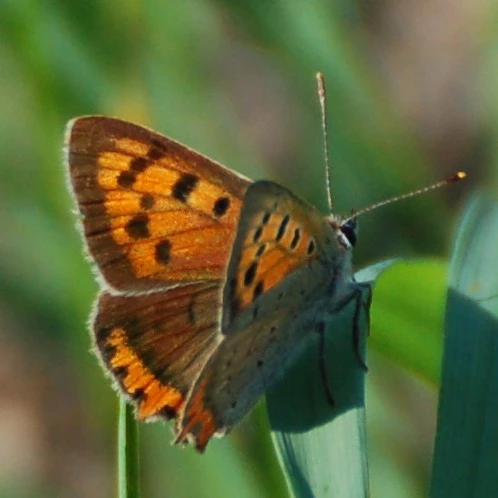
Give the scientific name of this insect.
Lycaena phlaeas
